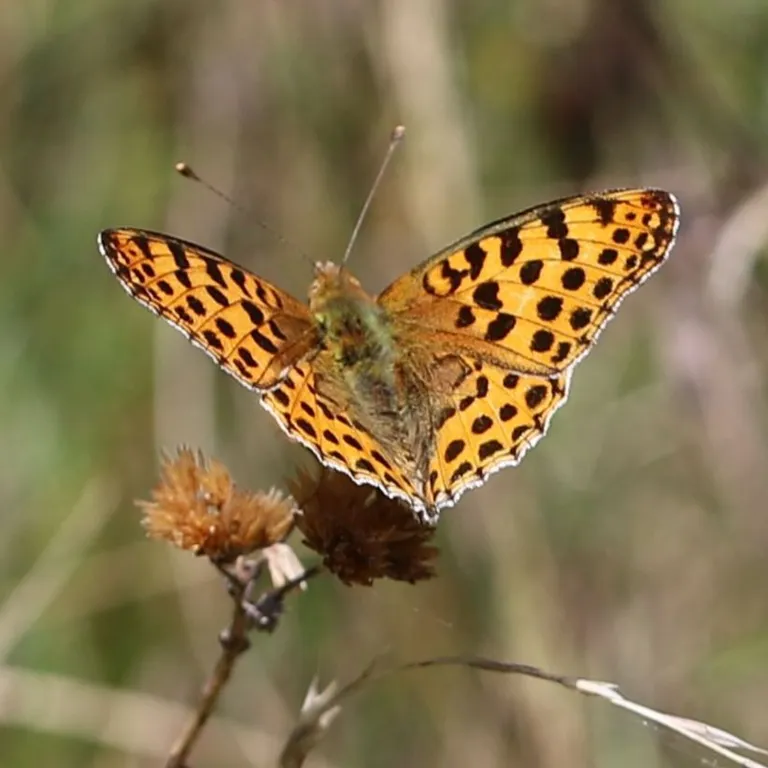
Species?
Issoria lathonia
